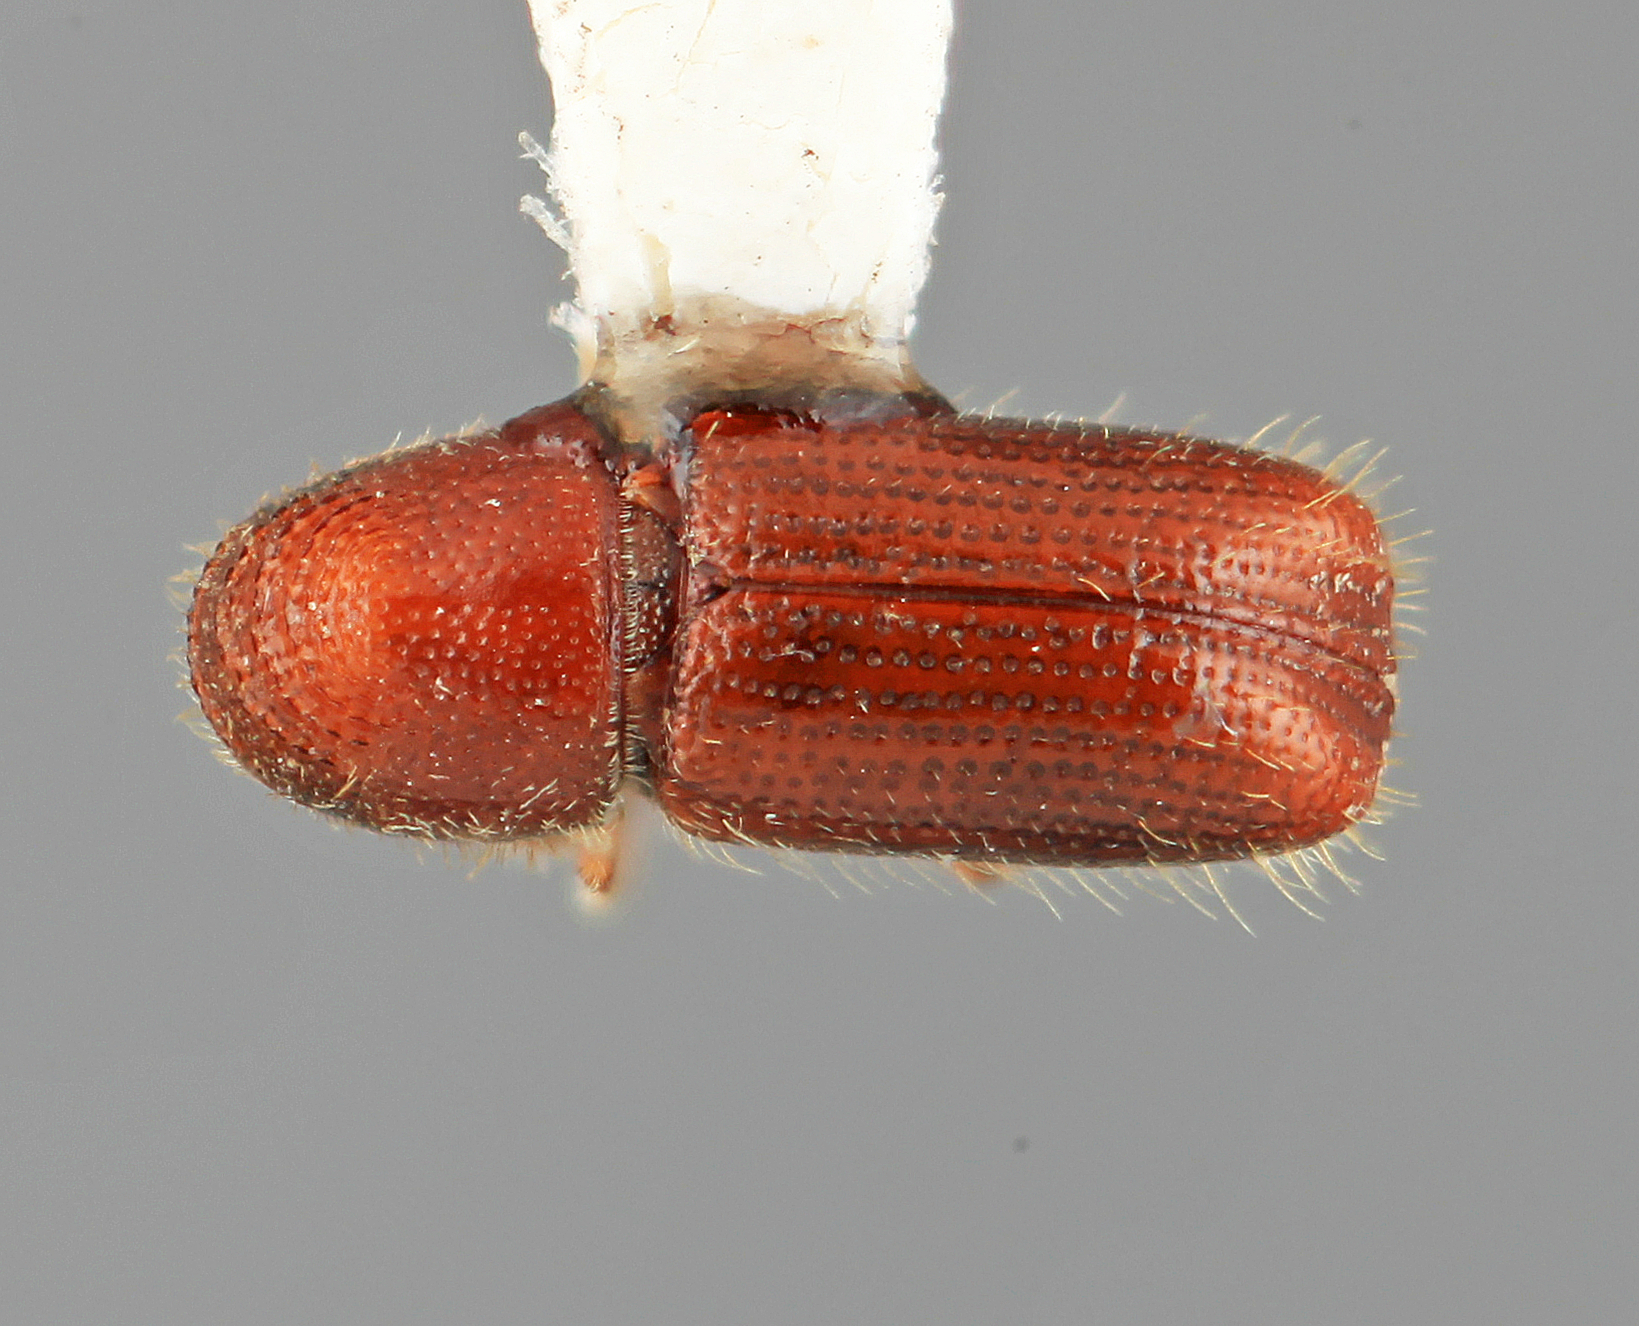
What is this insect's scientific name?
Pityophthorus corruptus
